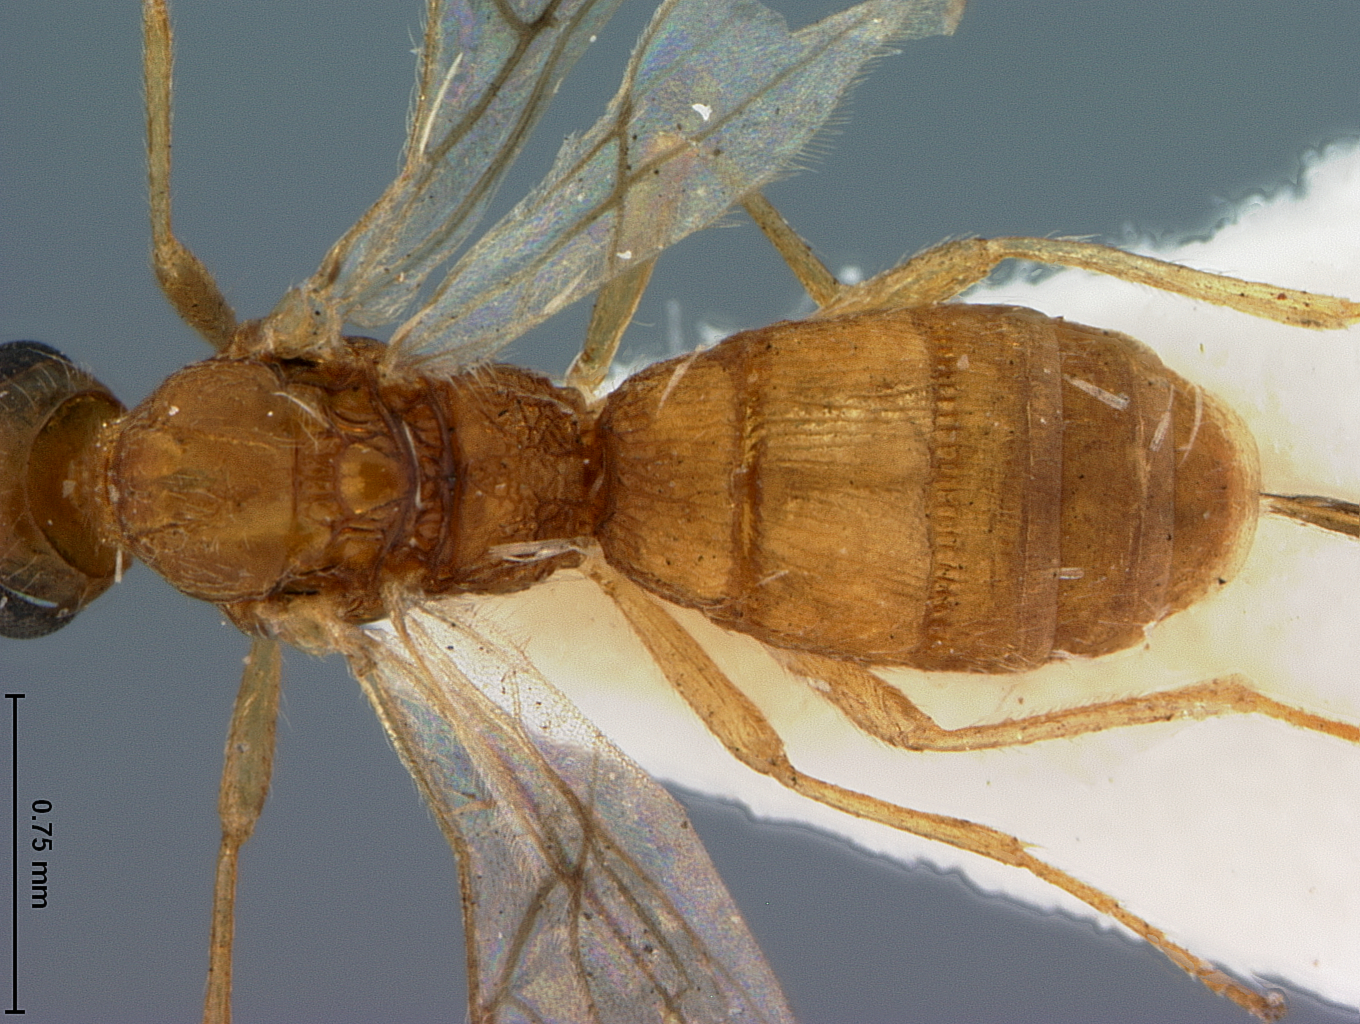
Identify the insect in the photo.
Pentatermus carinatus
